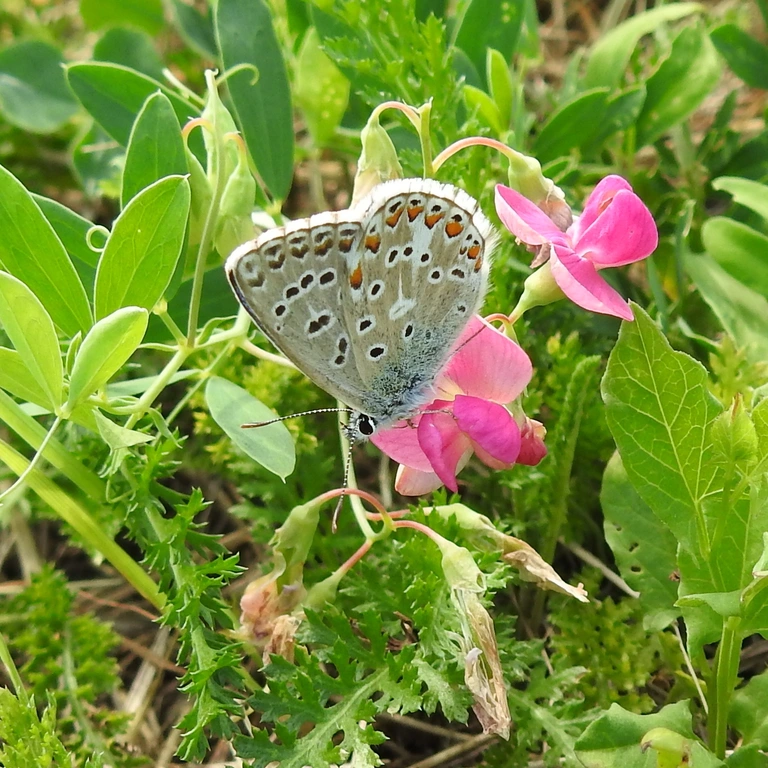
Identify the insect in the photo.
Lysandra bellargus
